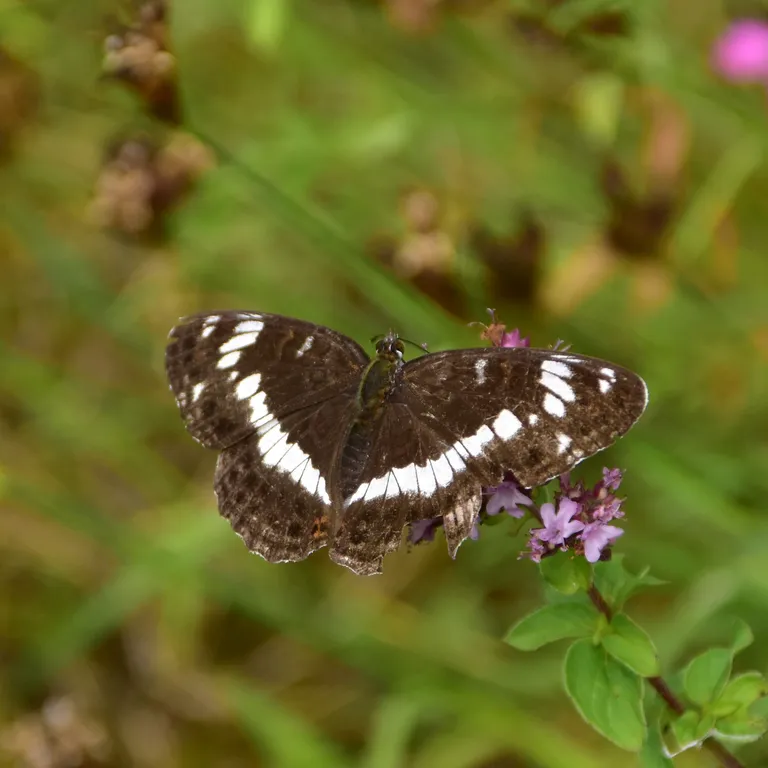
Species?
Limenitis camilla (also Ladoga camilla)
